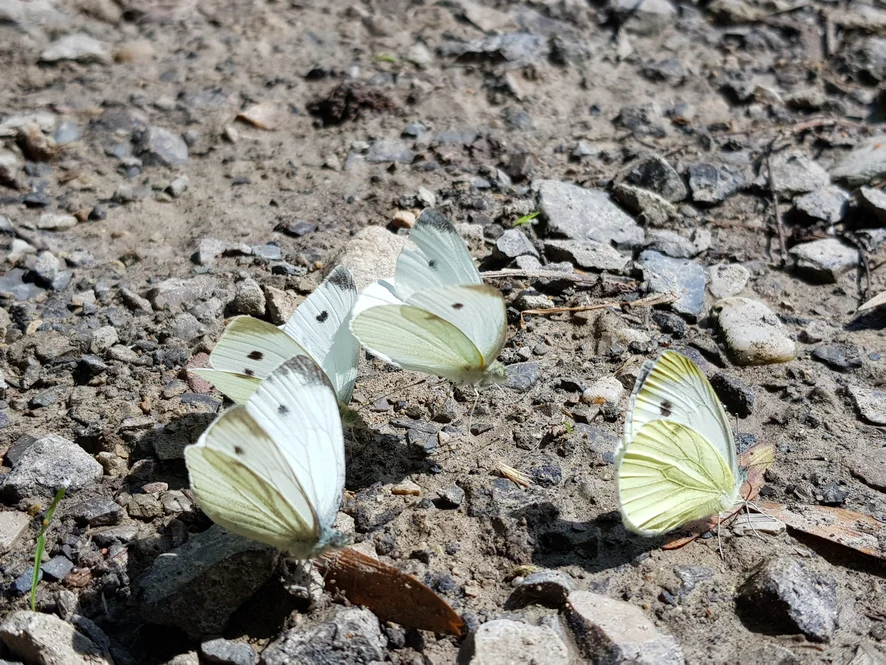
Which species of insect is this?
Pieris napi
